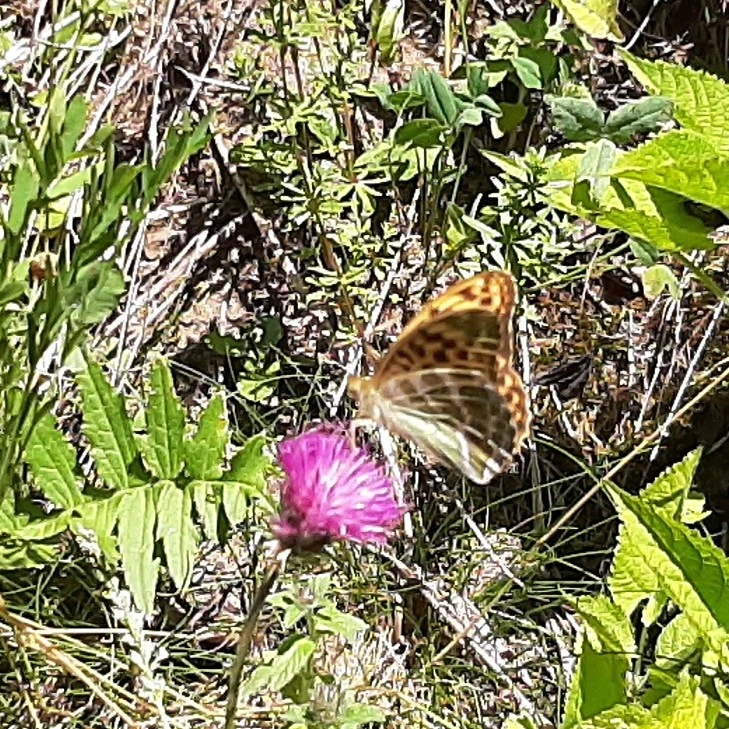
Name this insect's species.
Argynnis paphia
